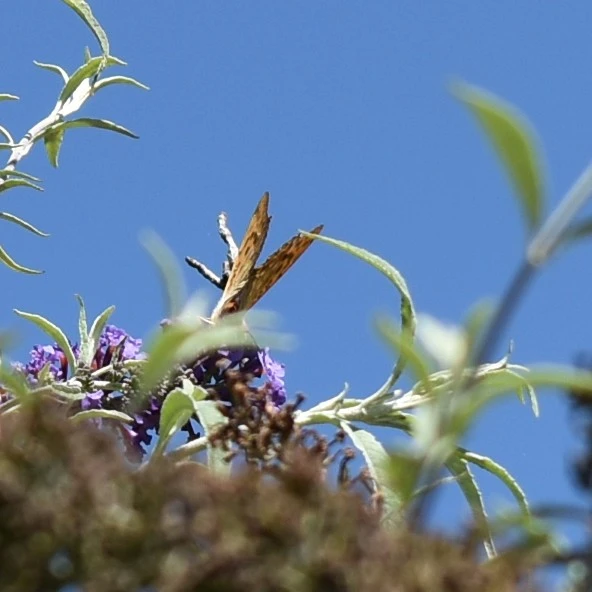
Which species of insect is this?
Argynnis paphia
